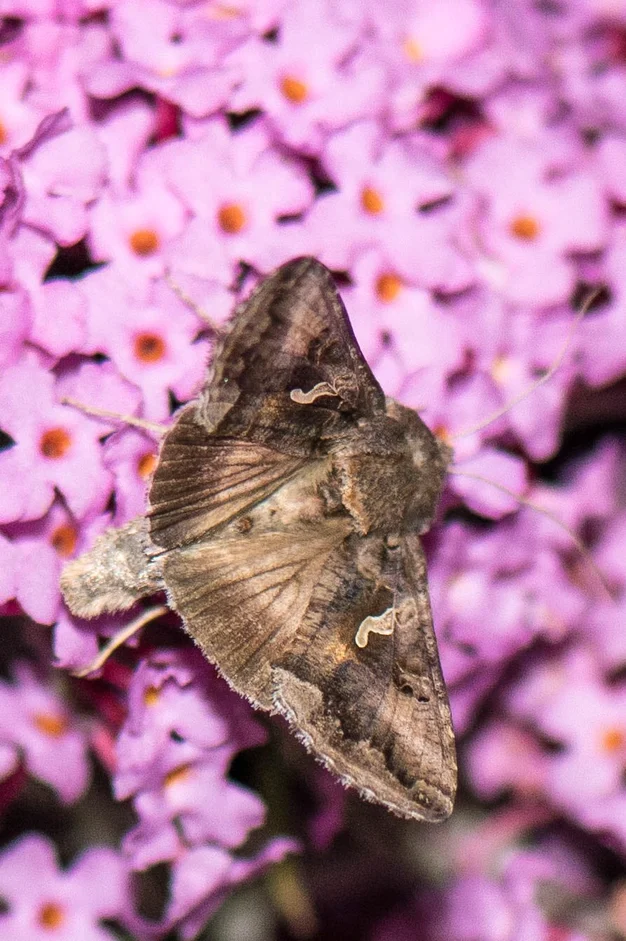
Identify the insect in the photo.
Autographa gamma
